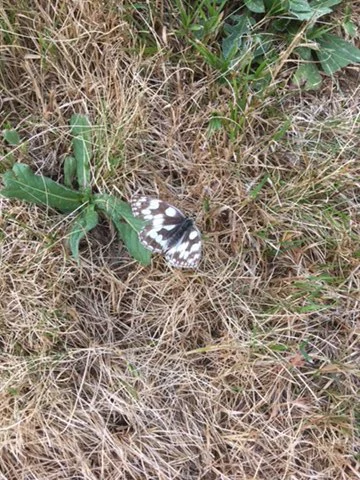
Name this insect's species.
Melanargia galathea
